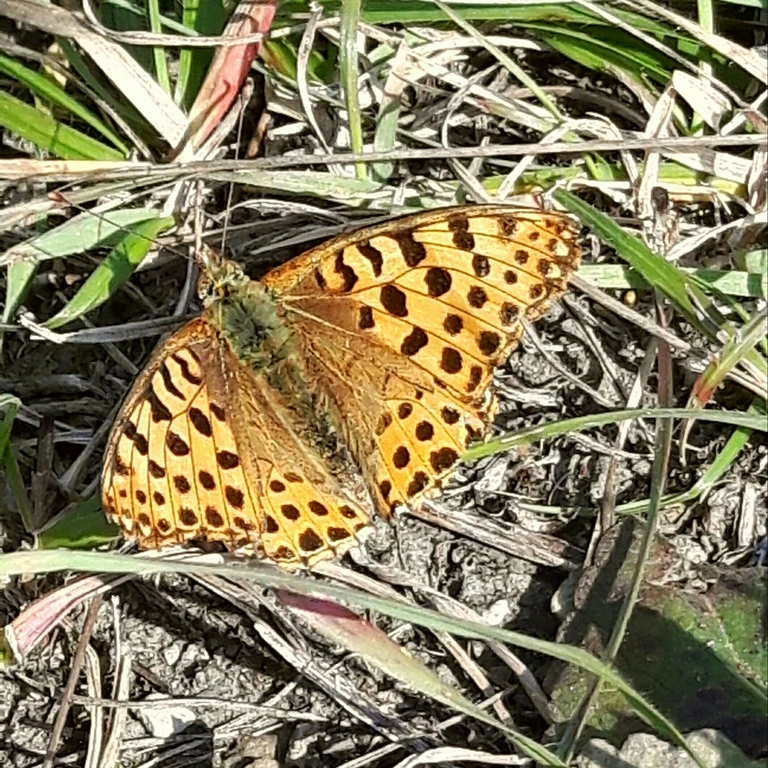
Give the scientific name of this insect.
Issoria lathonia
